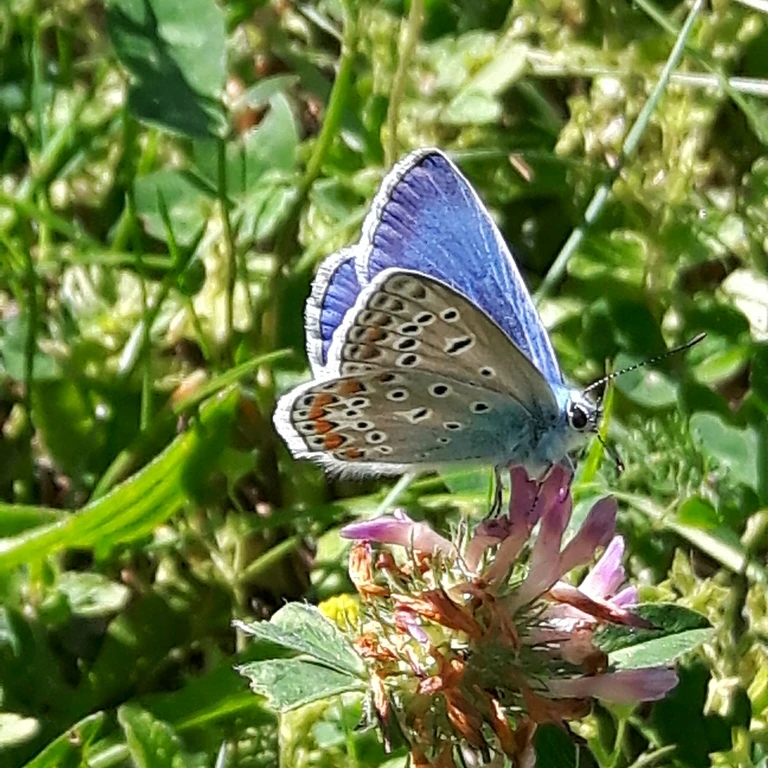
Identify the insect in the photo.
Polyommatus icarus
